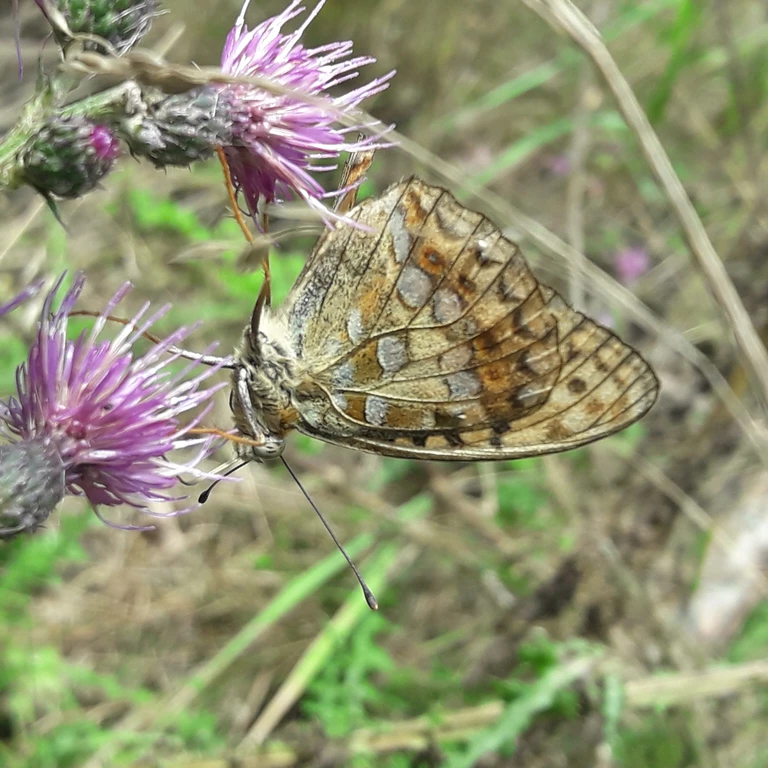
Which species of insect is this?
Fabriciana adippe
